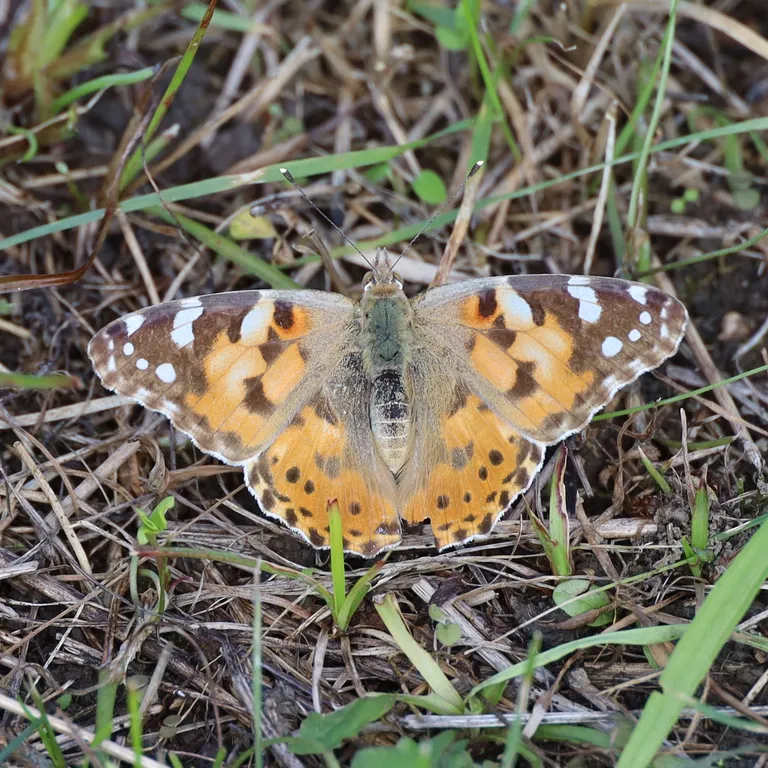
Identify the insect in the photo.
Vanessa cardui
